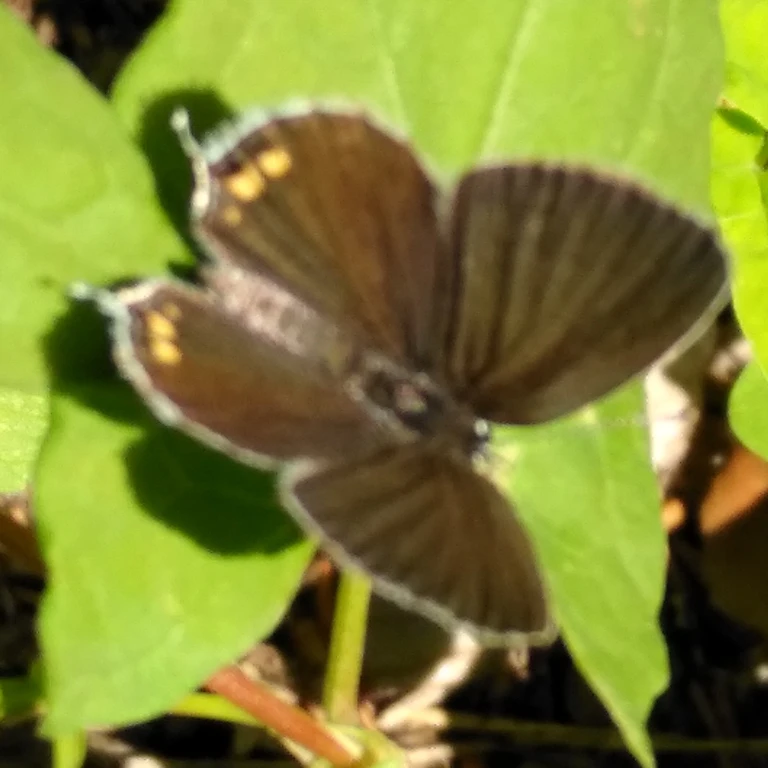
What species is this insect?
Cupido argiades (also Elkalyce argiades)
